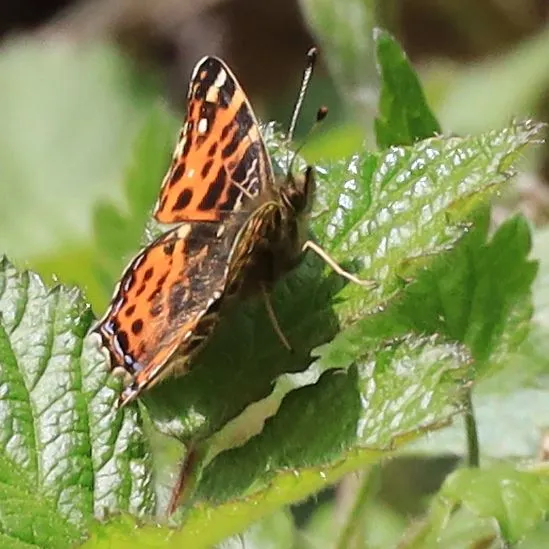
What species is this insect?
Araschnia levana
